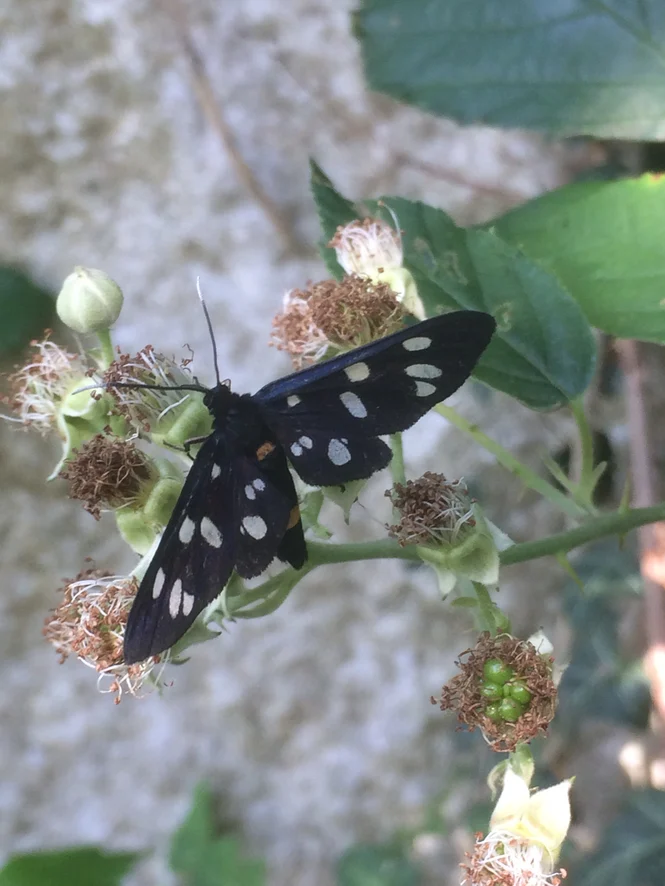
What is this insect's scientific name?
Amata phegea
